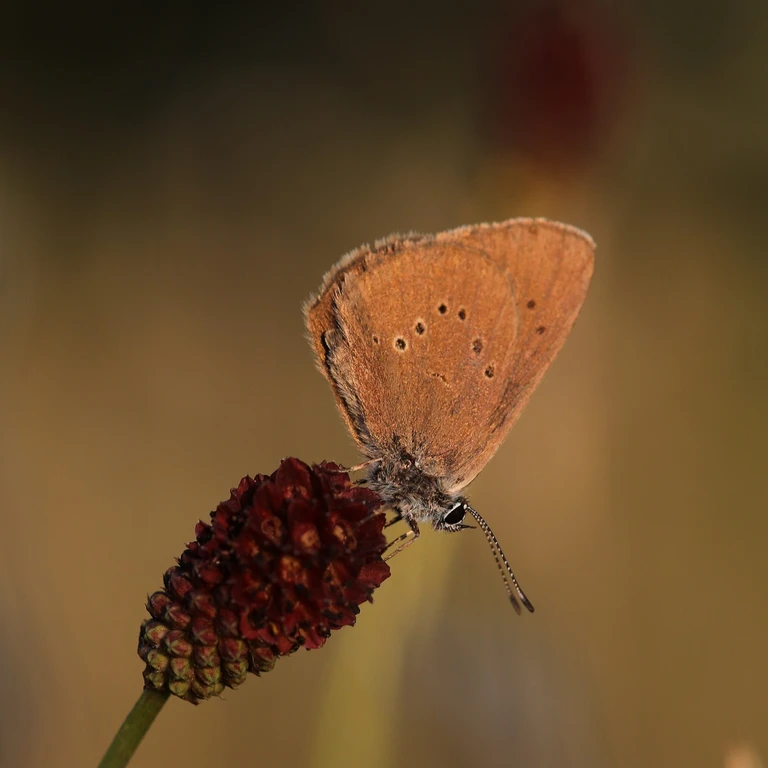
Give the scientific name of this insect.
Phengaris nausithous (also Maculinea nausithous)
